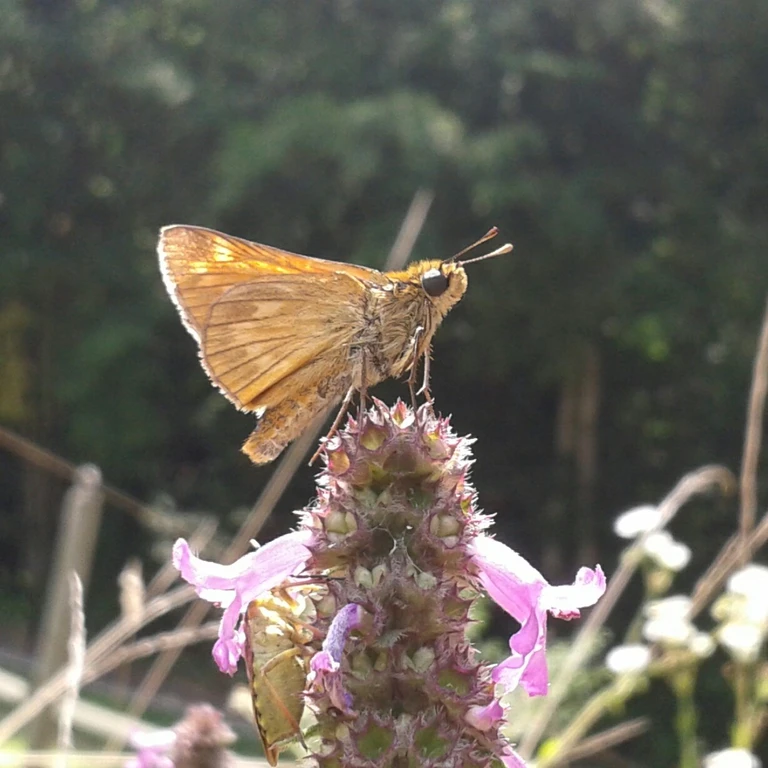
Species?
Ochlodes sylvanus (also Ochlodes venata)
